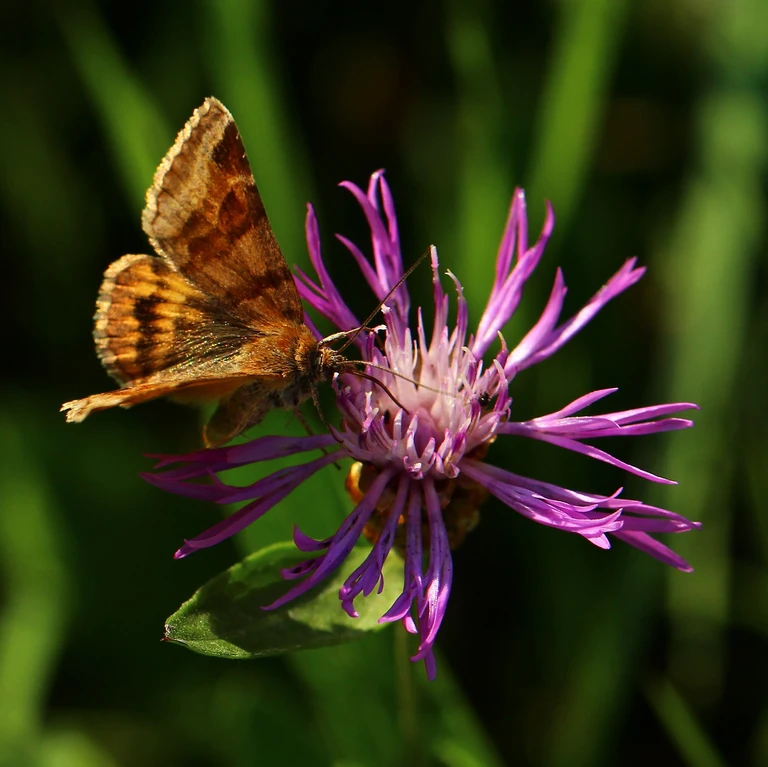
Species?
Euclidia glyphica
